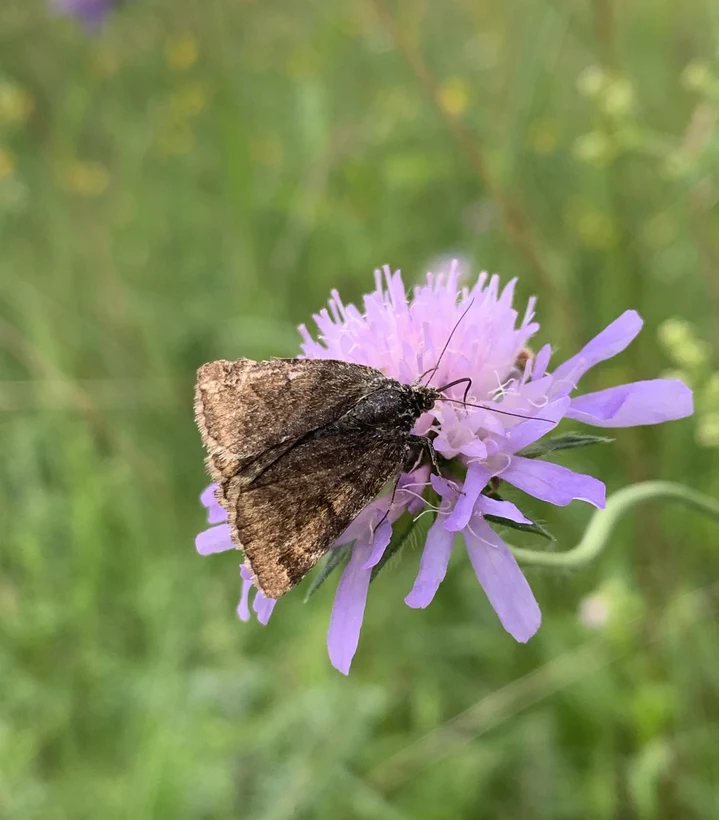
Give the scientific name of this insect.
Euclidia glyphica
